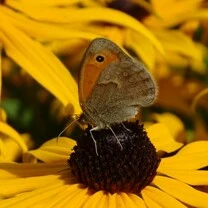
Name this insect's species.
Coenonympha pamphilus
